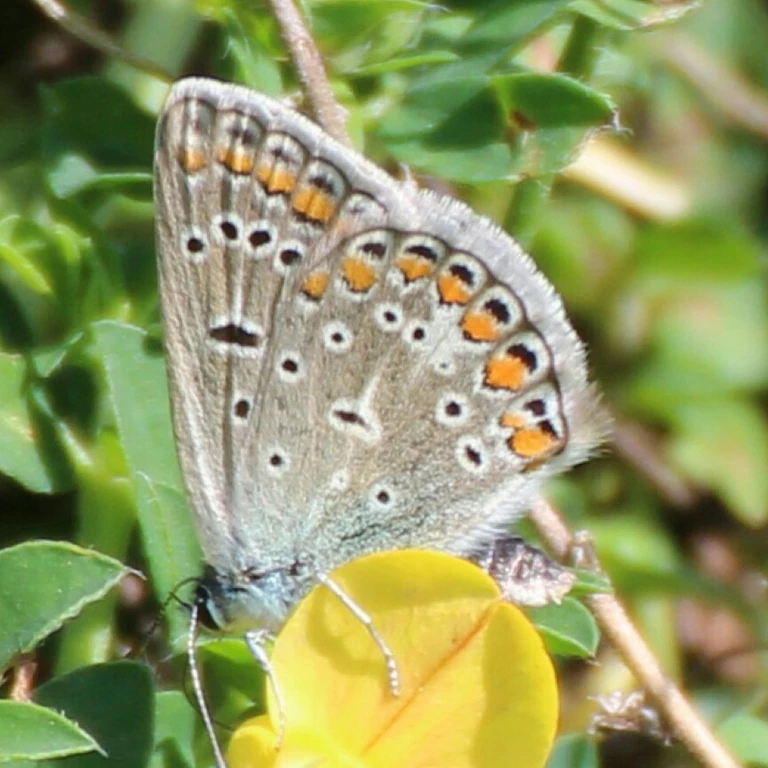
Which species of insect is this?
Polyommatus icarus
